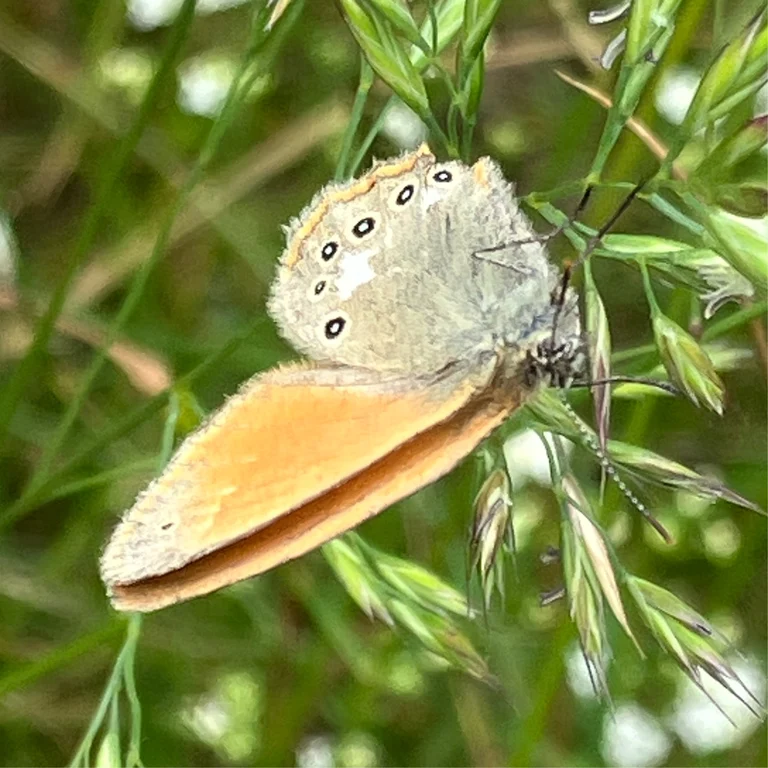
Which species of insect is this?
Coenonympha glycerion (also Coenonympha iphis)
